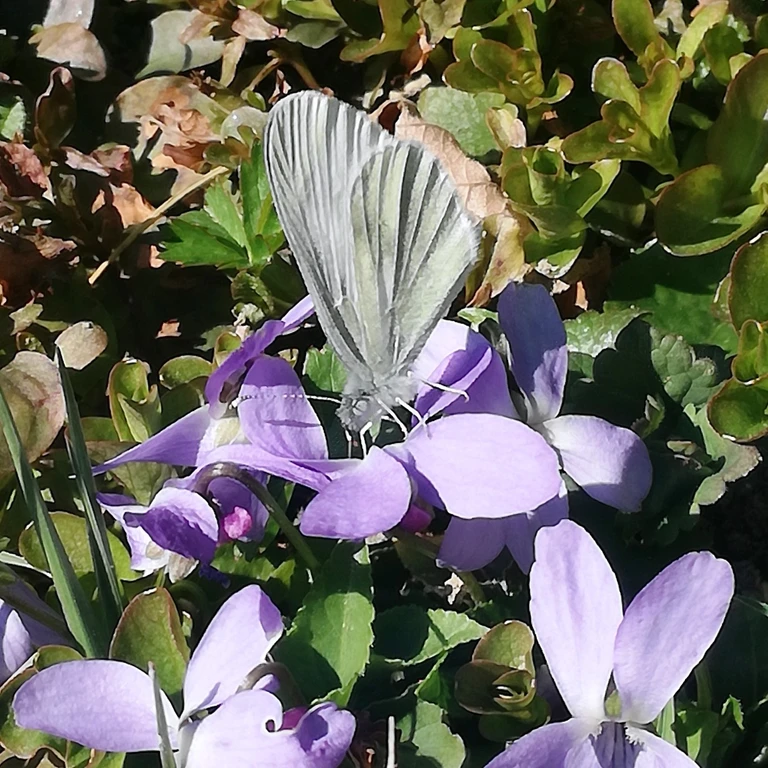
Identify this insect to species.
Leptidea sinapis/juvernica
